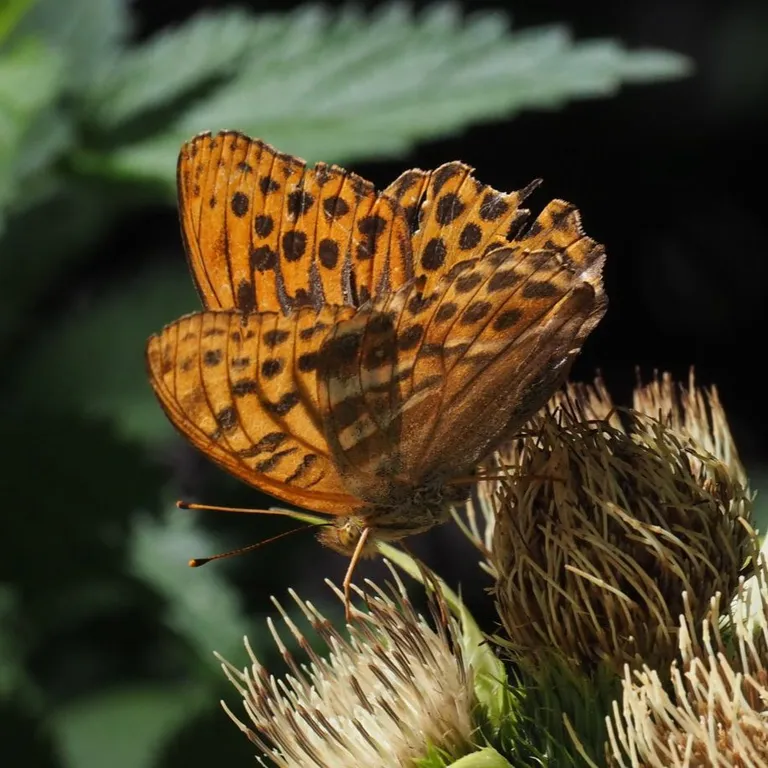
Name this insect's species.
Argynnis paphia
